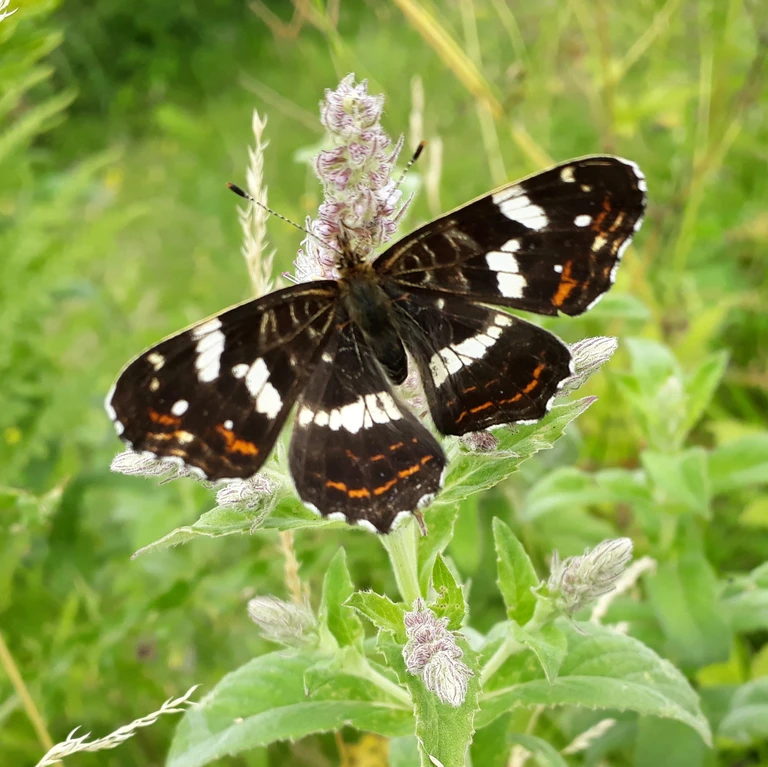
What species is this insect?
Araschnia levana
